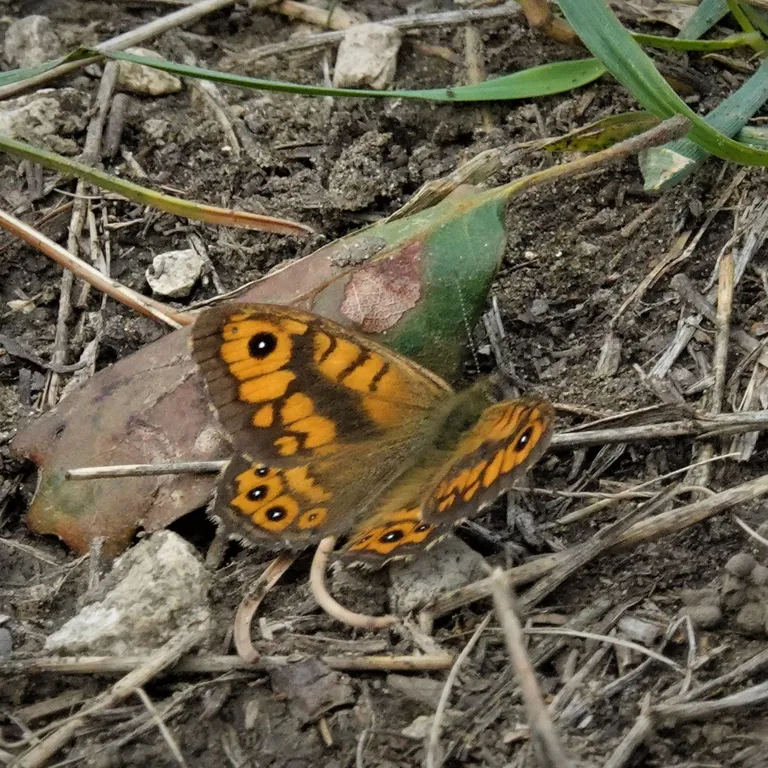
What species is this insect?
Lasiommata megera (also Pararge megera)
